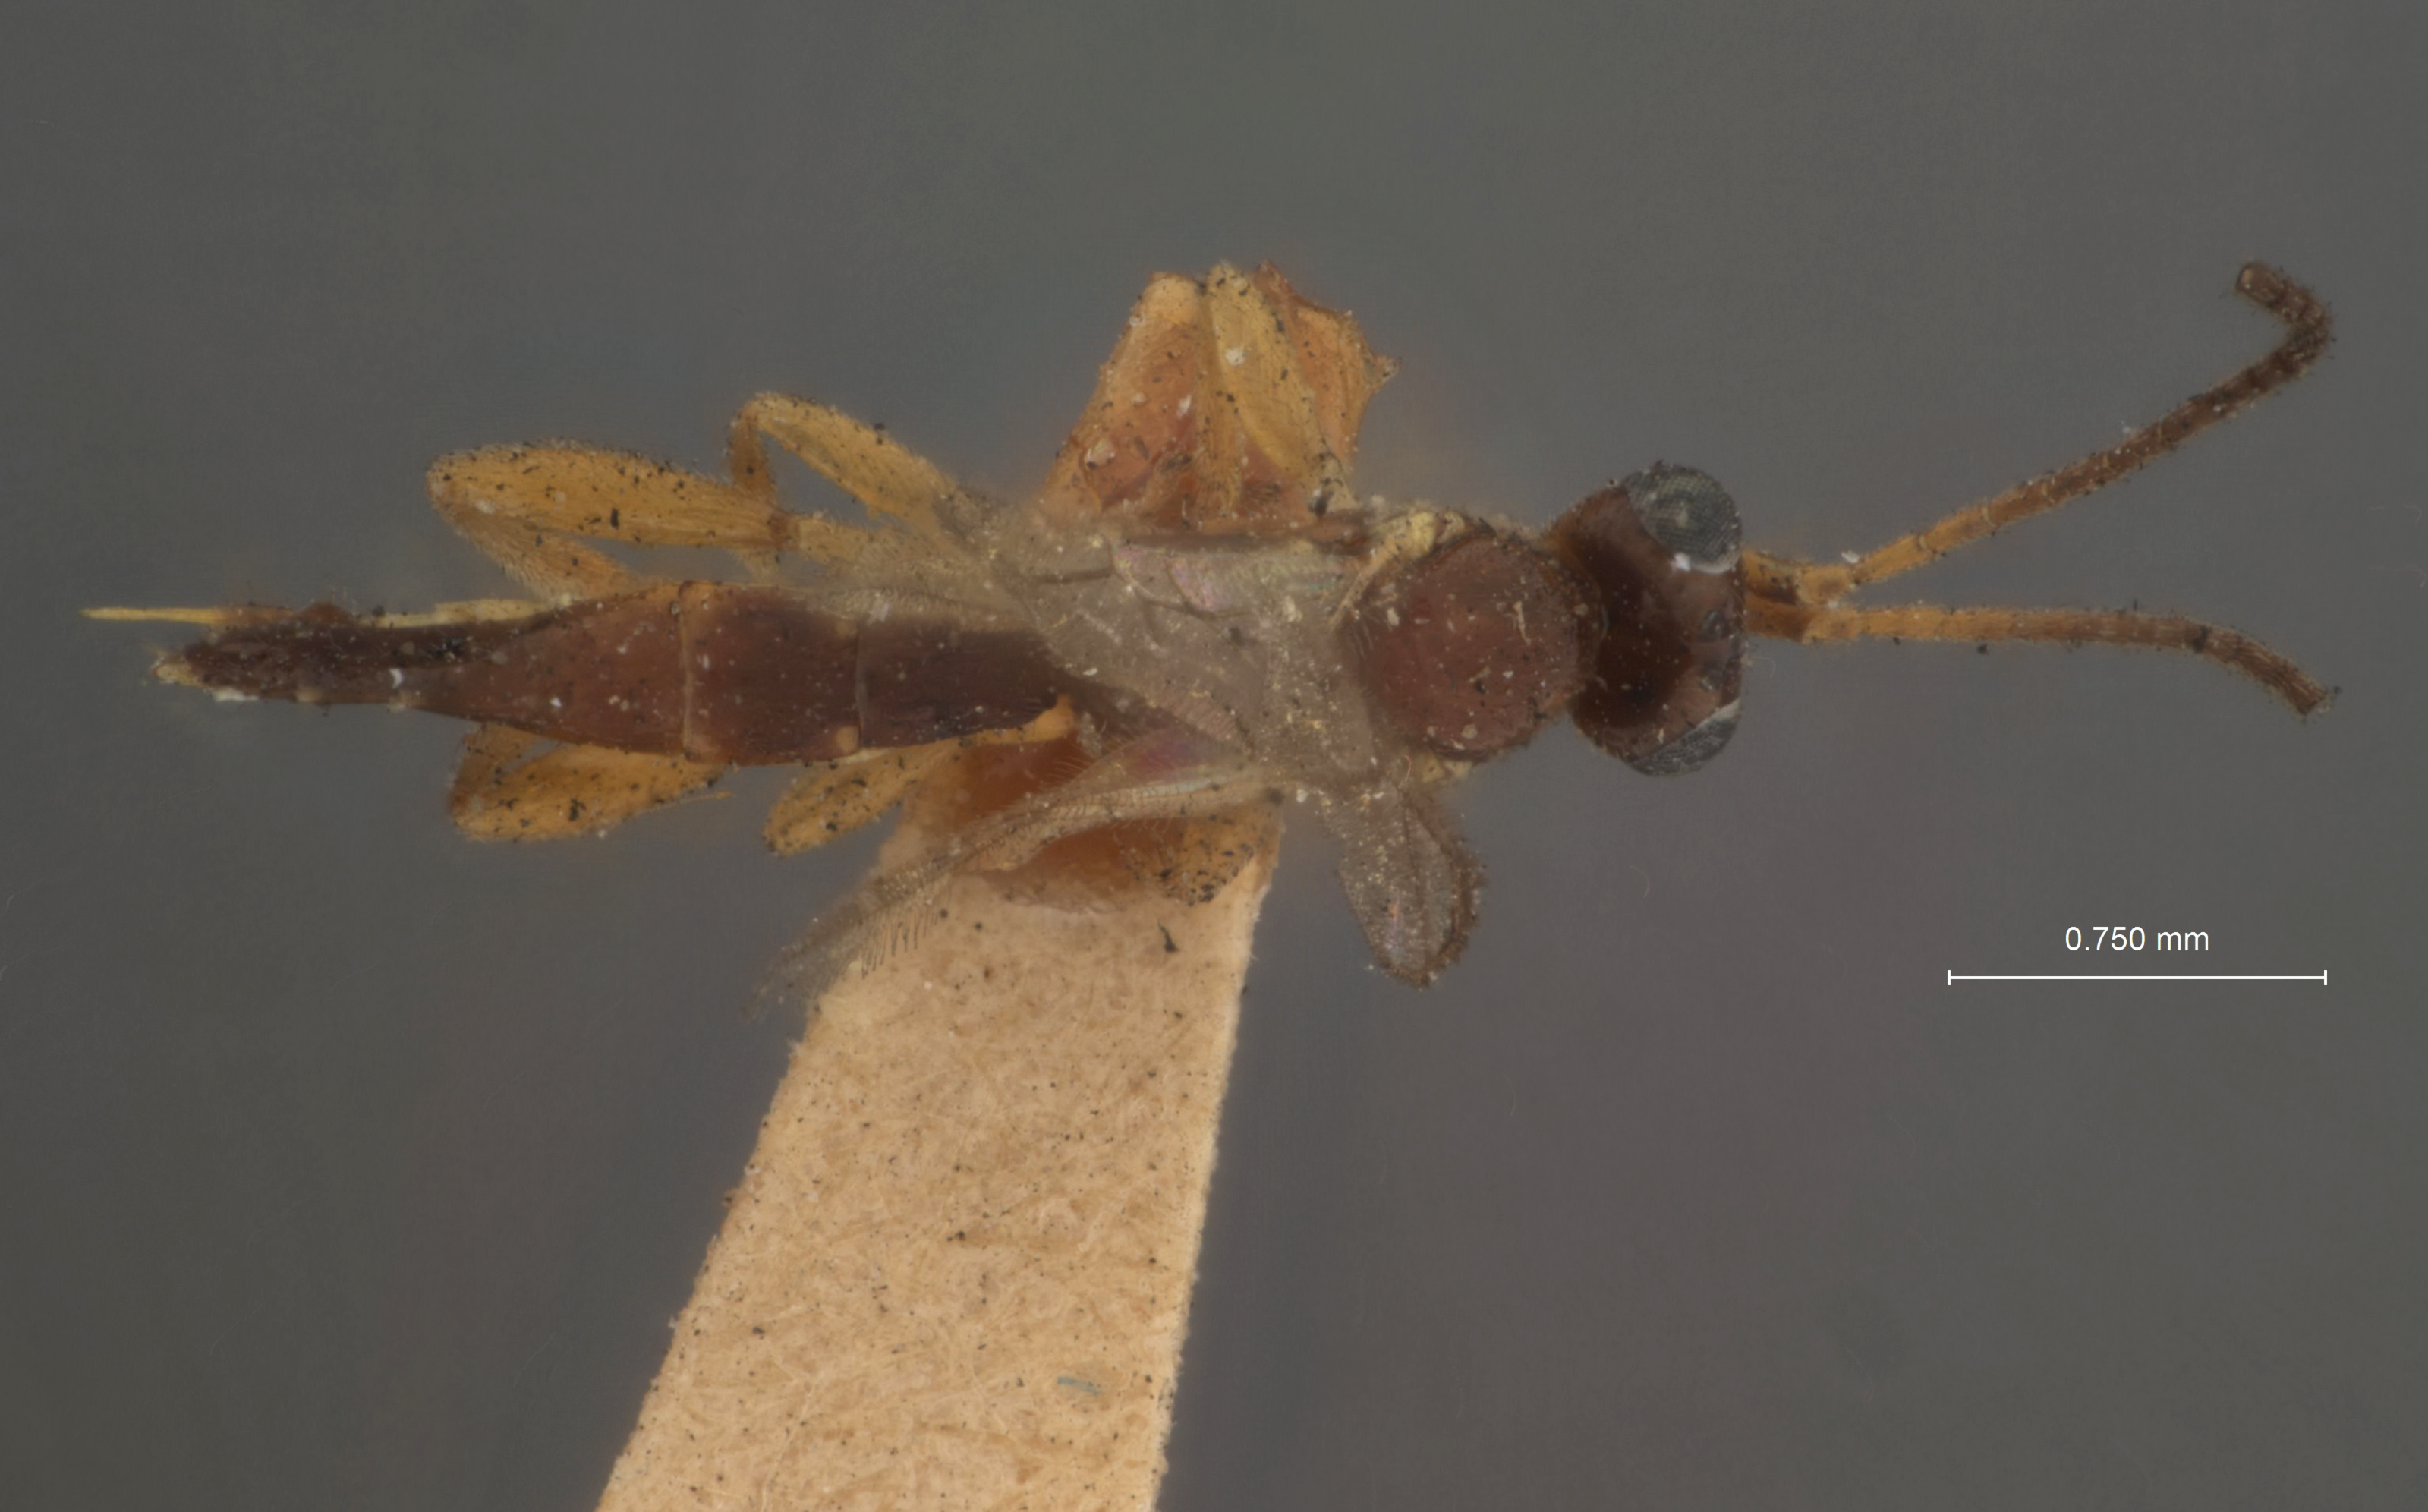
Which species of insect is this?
Neurateles ulmicola
